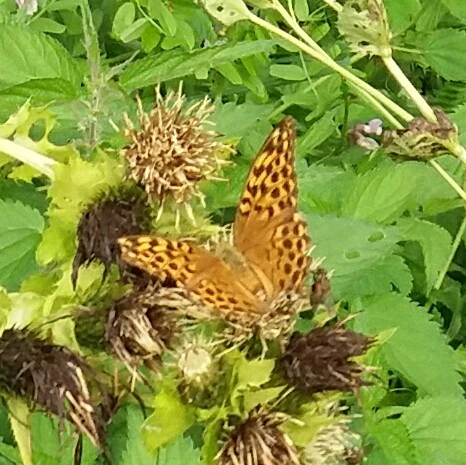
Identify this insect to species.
Argynnis paphia
